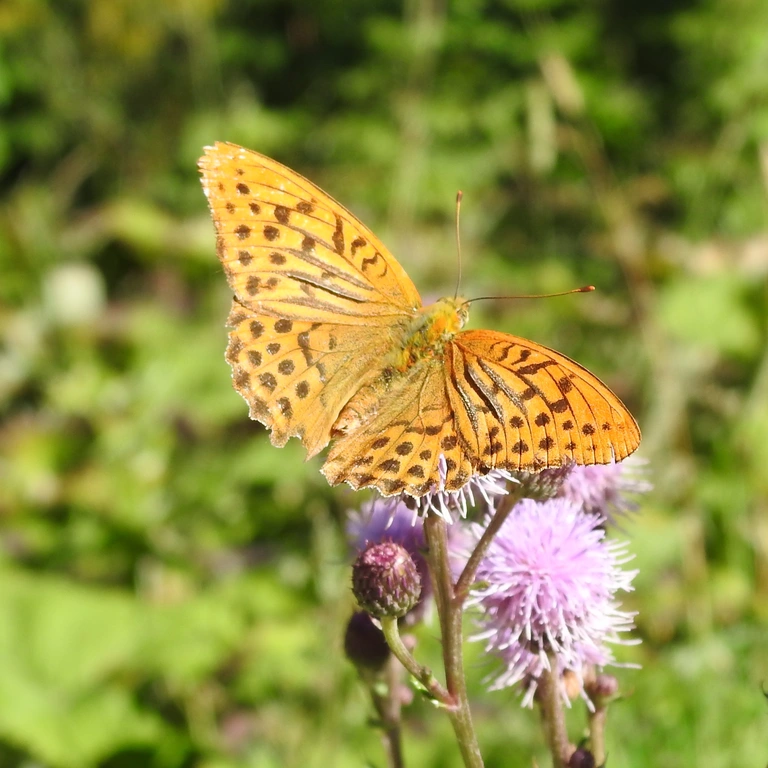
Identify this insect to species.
Argynnis paphia
